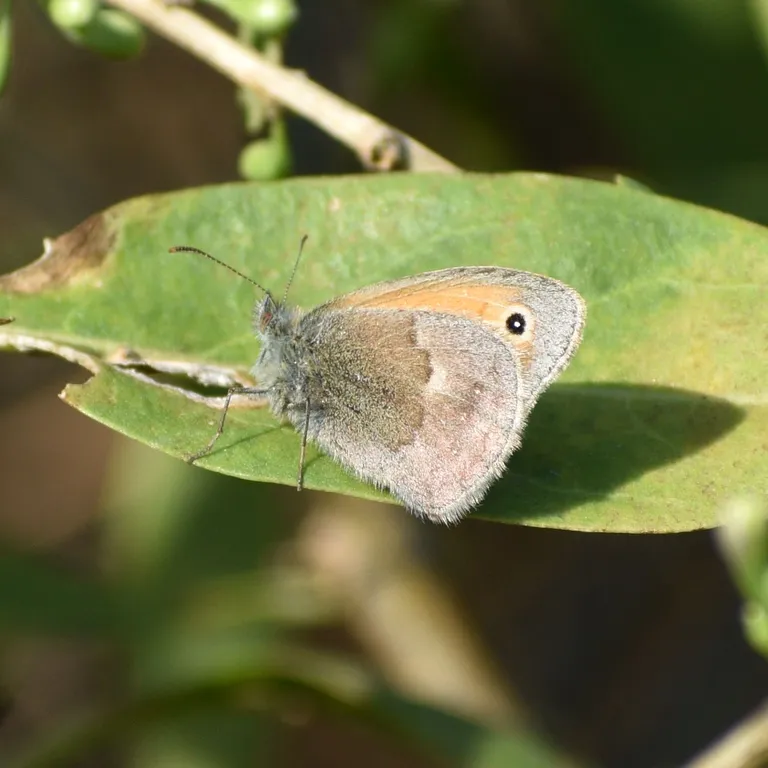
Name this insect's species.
Coenonympha pamphilus
